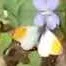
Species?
Anthocharis cardamines
